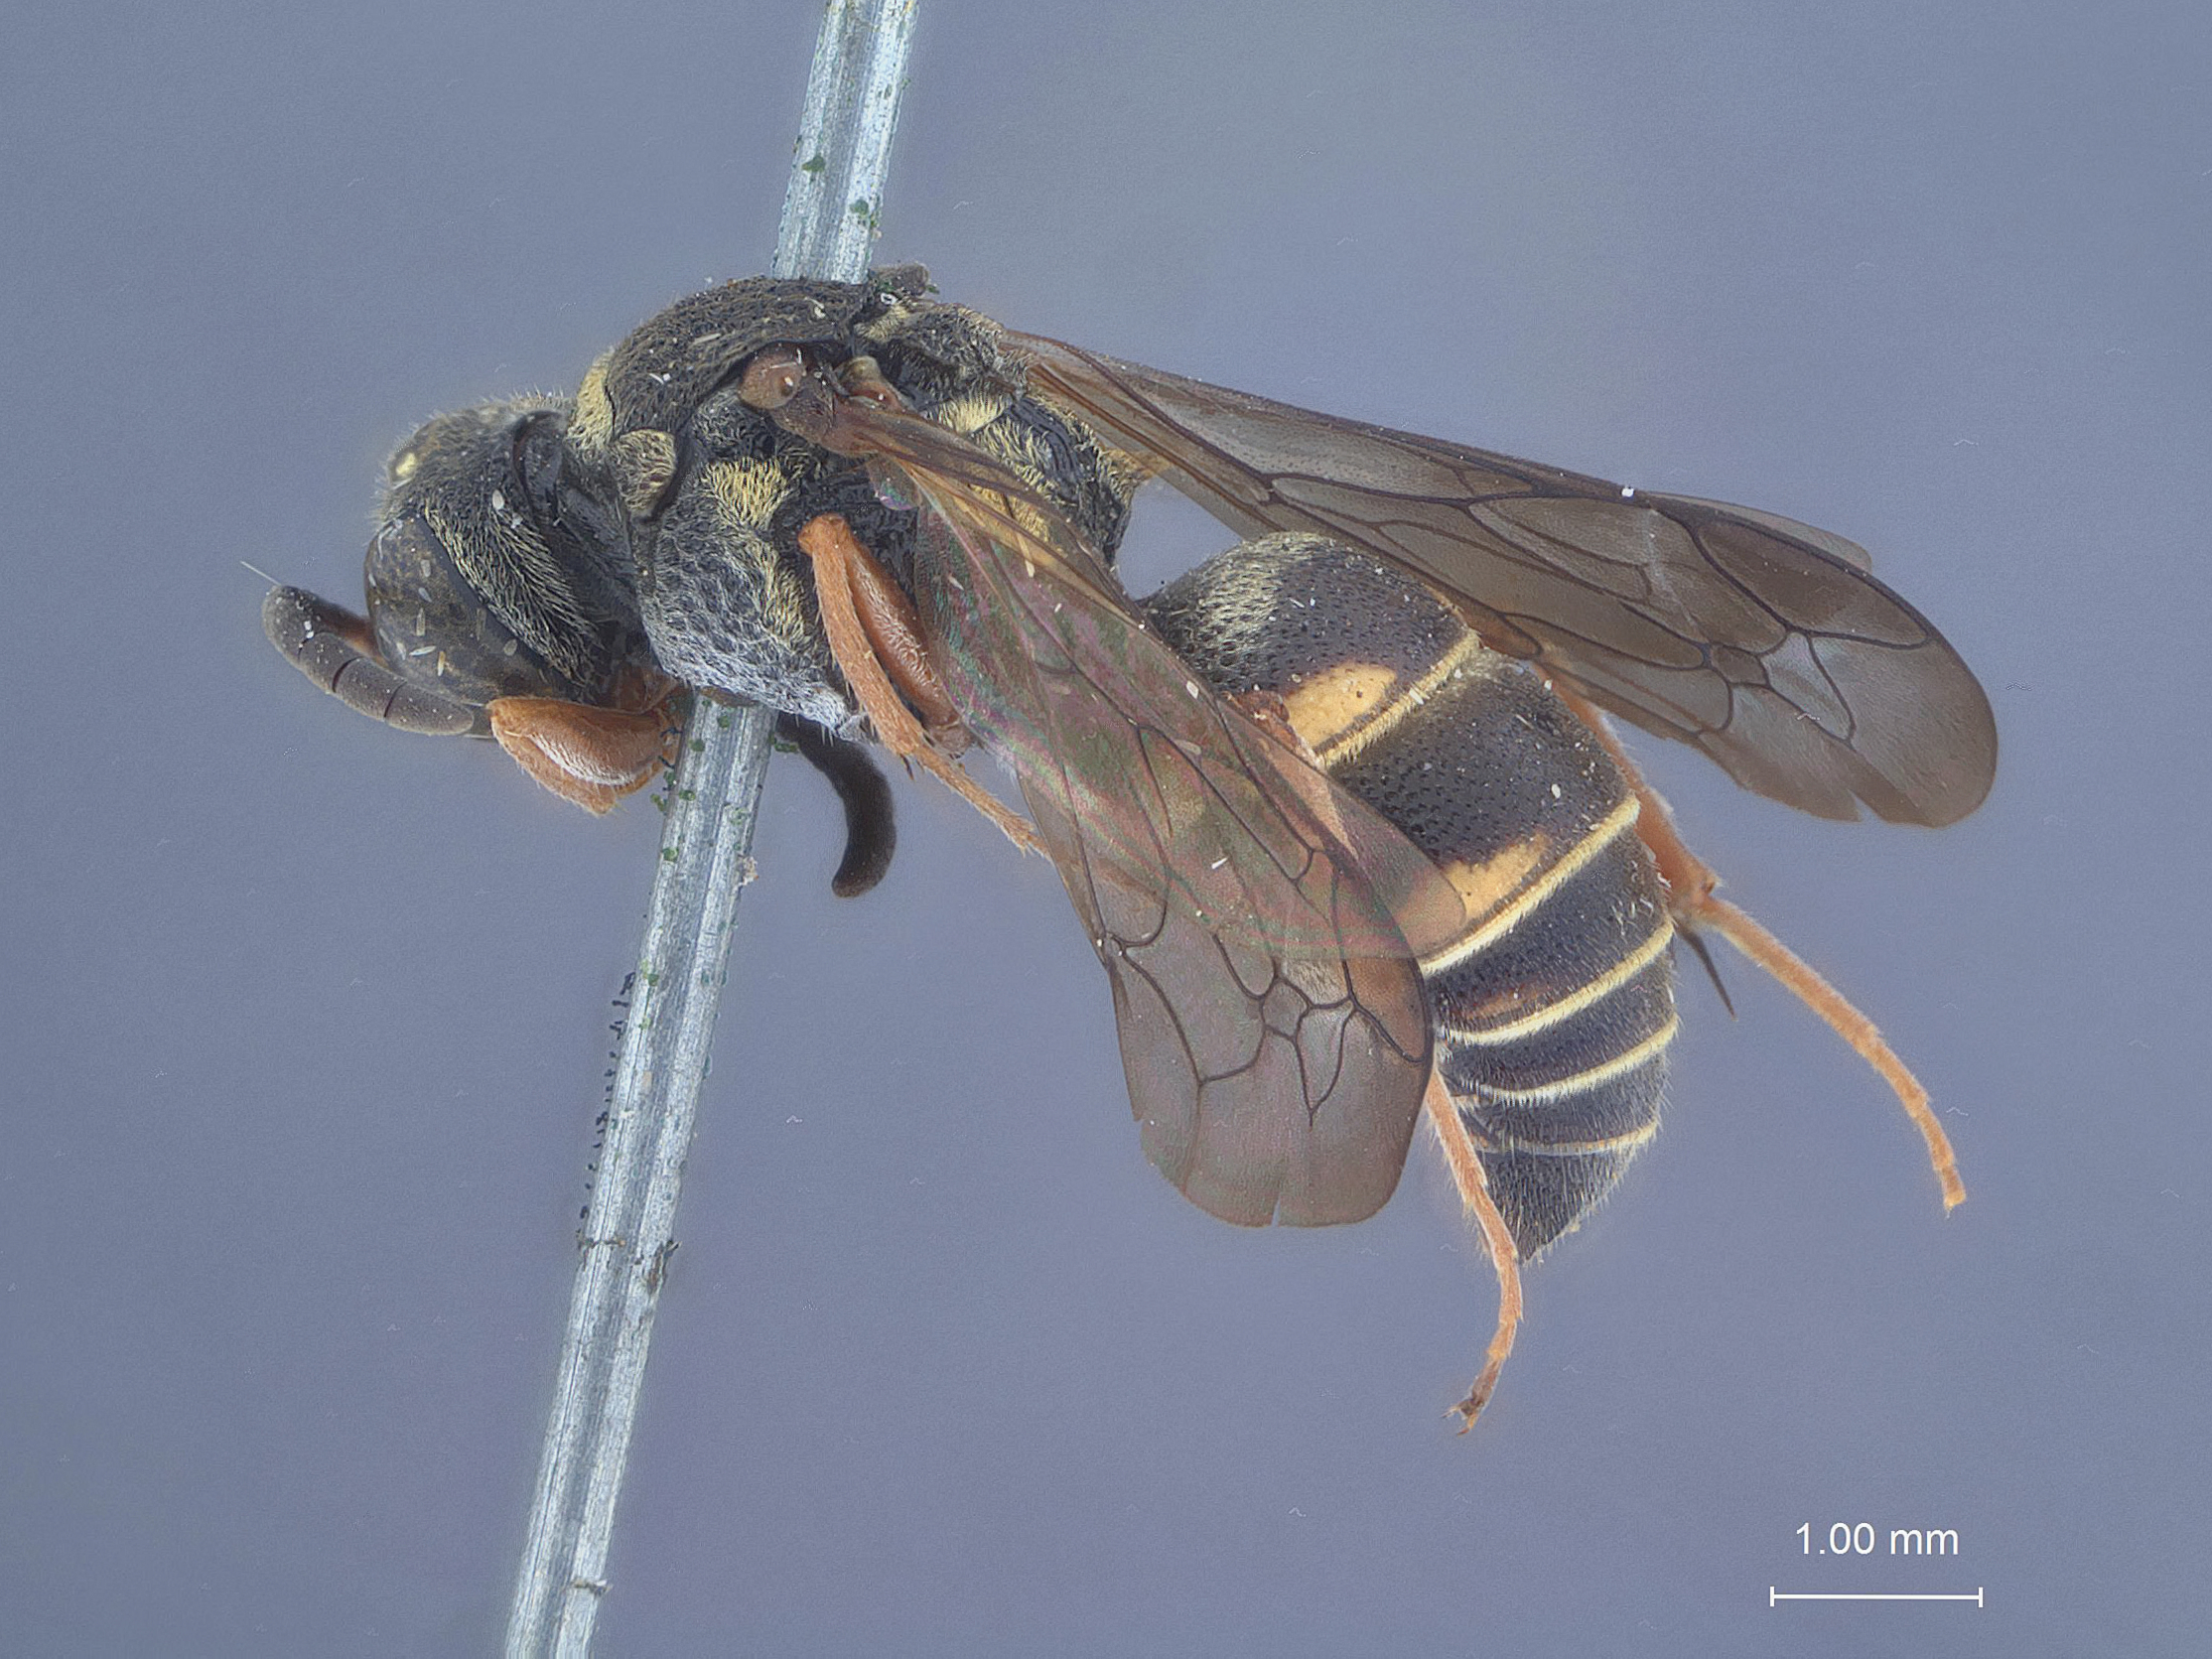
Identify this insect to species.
Nysson plesia
